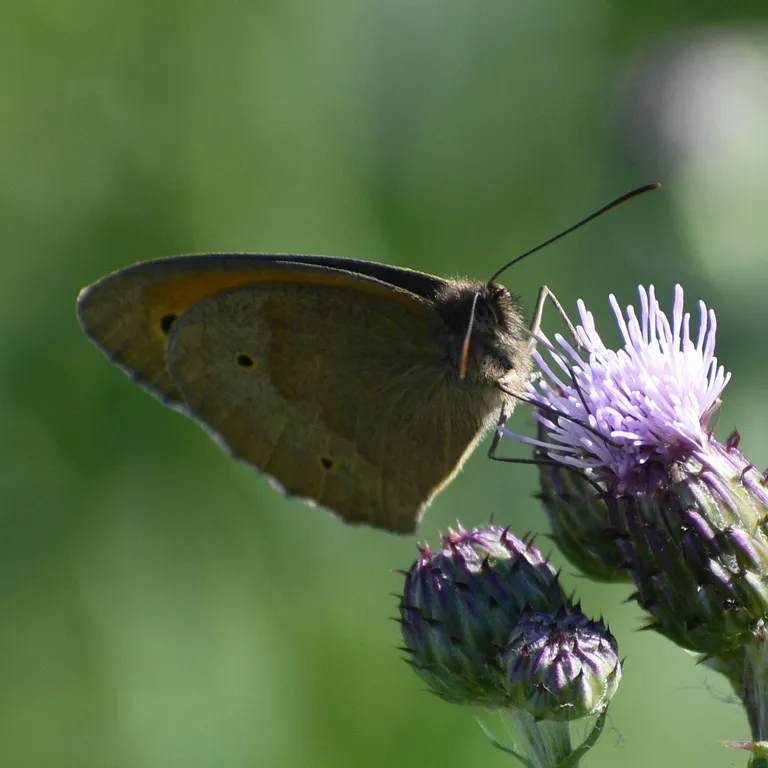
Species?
Maniola jurtina
